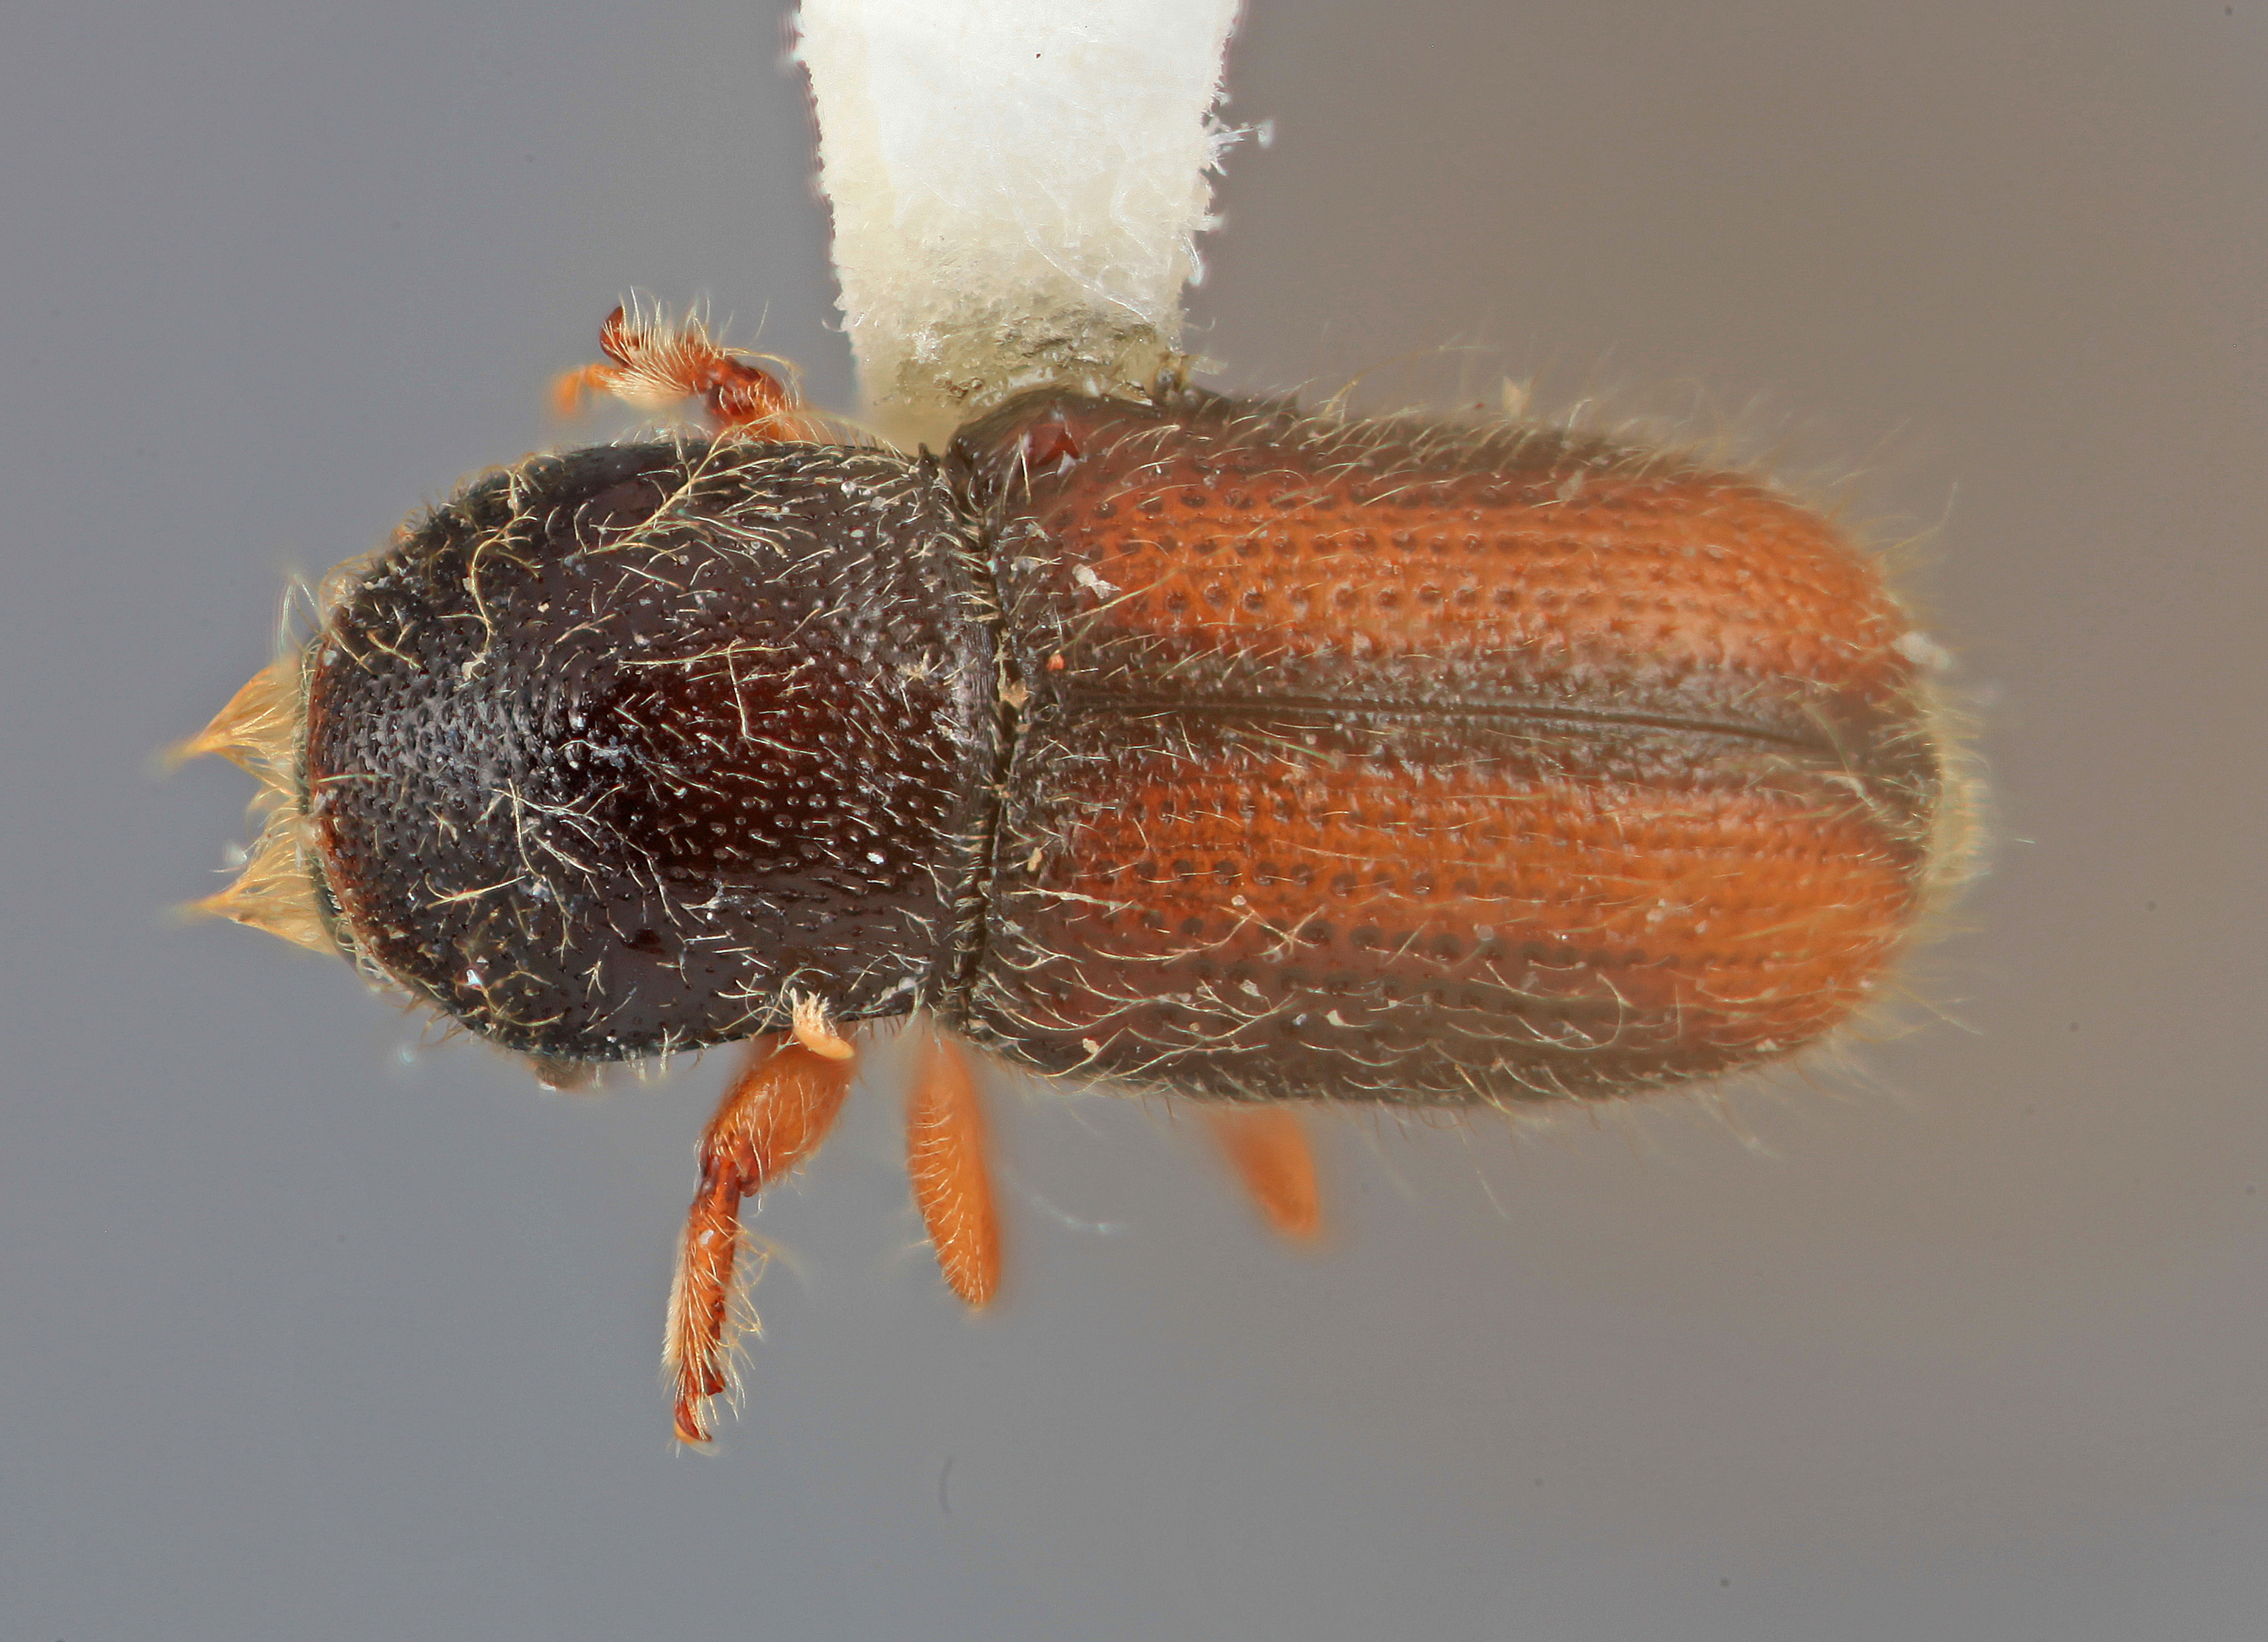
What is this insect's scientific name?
Scolytodes varius
